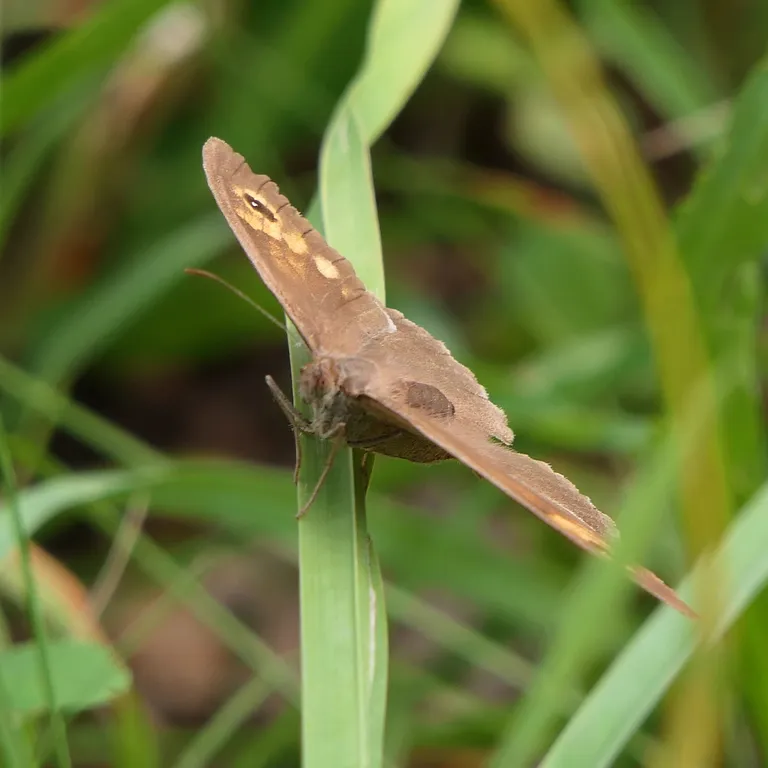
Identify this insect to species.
Maniola jurtina
